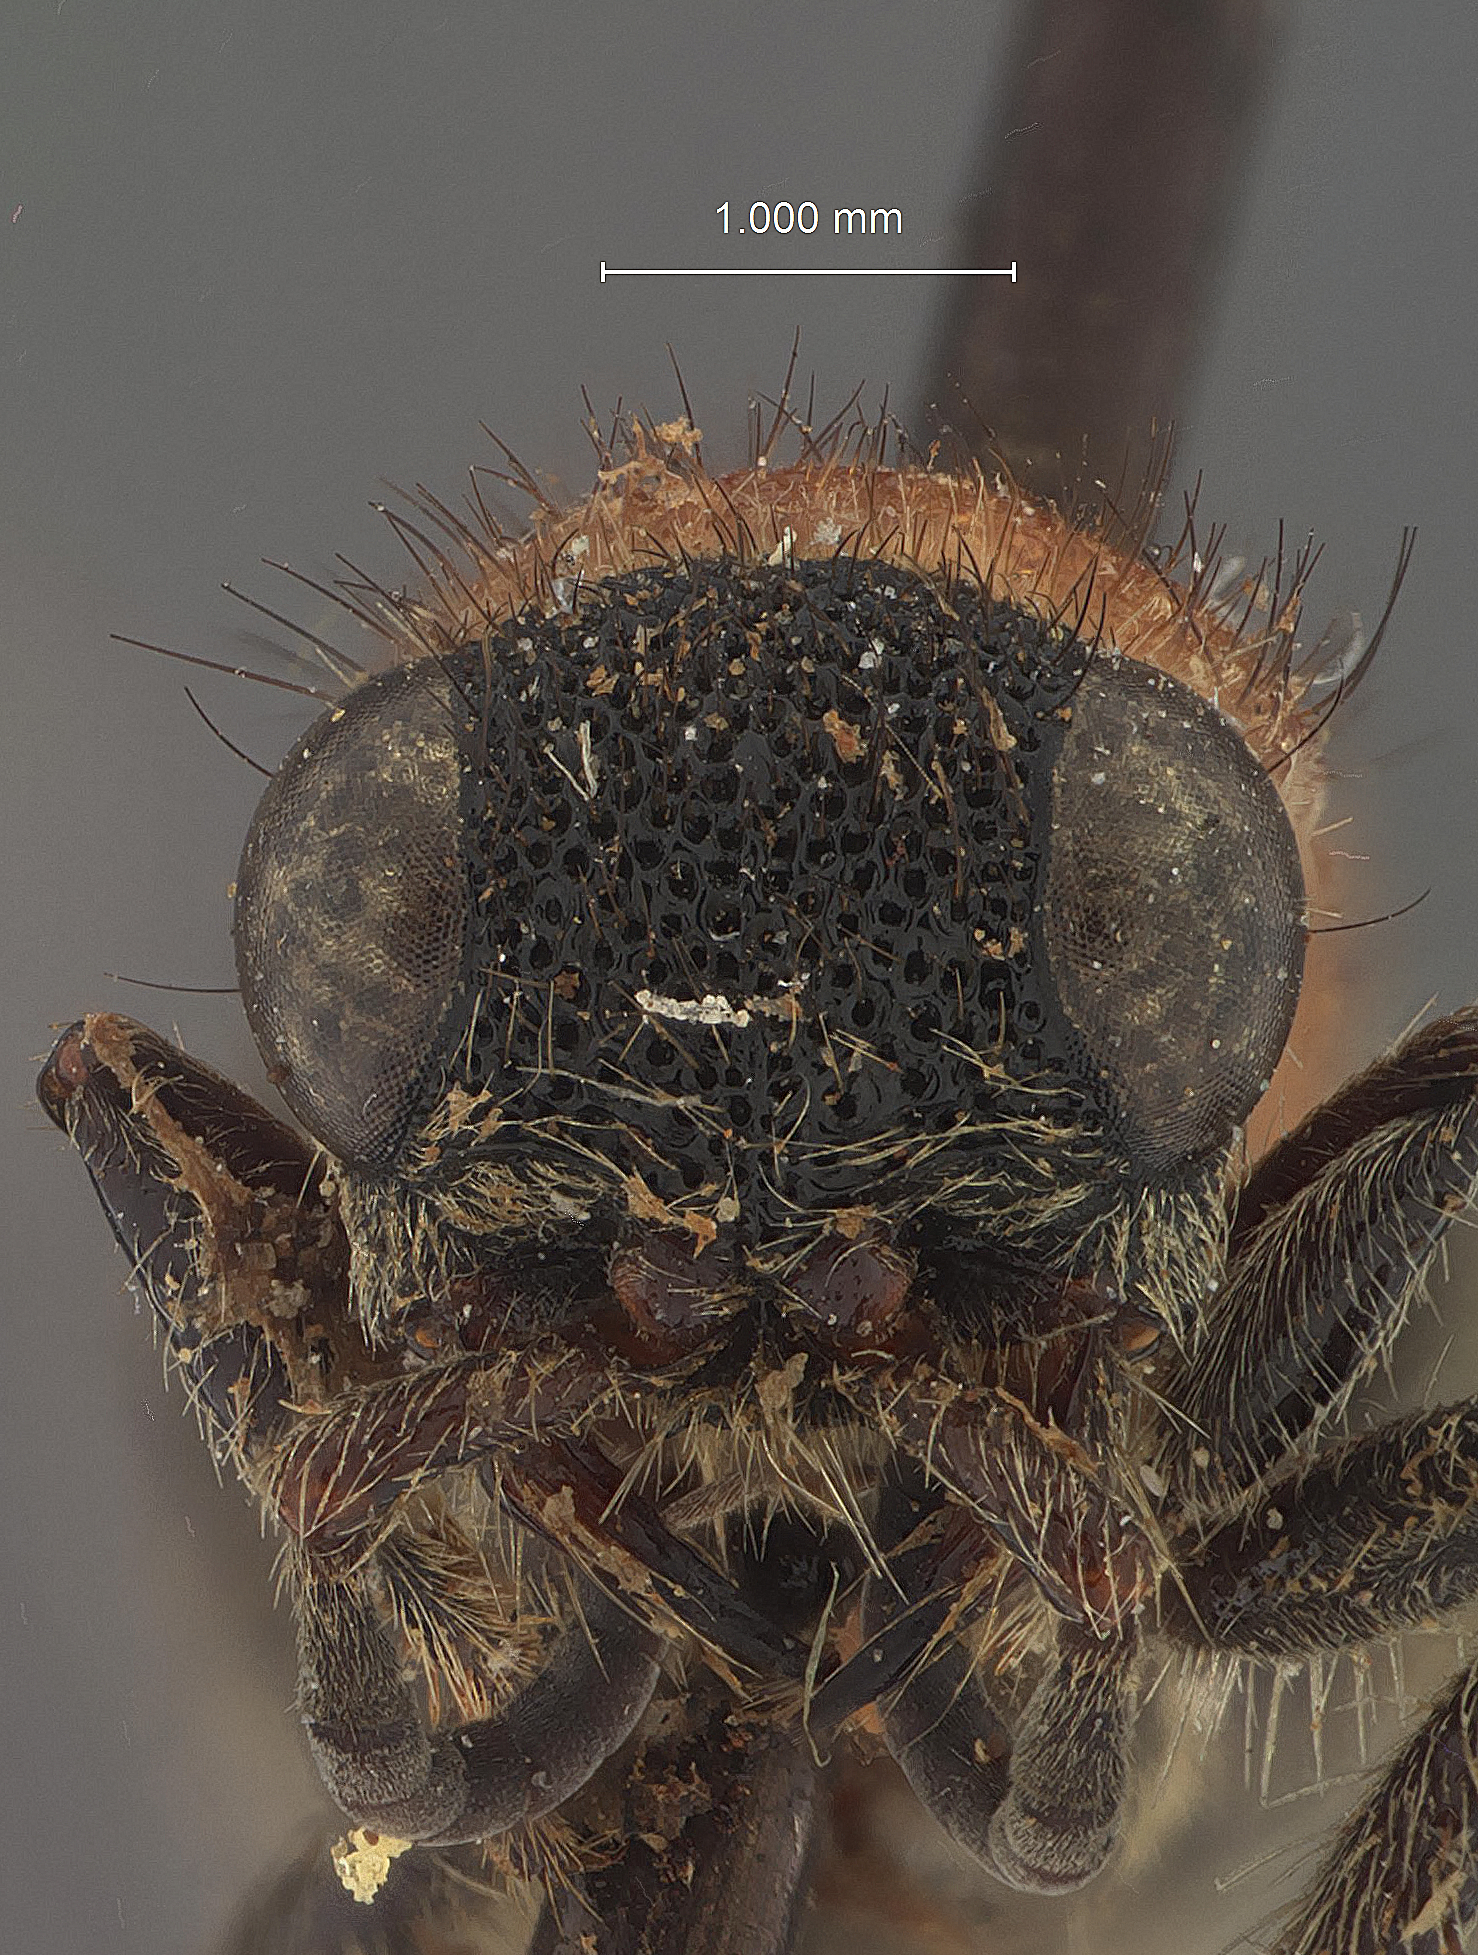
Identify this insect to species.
Timulla raui
